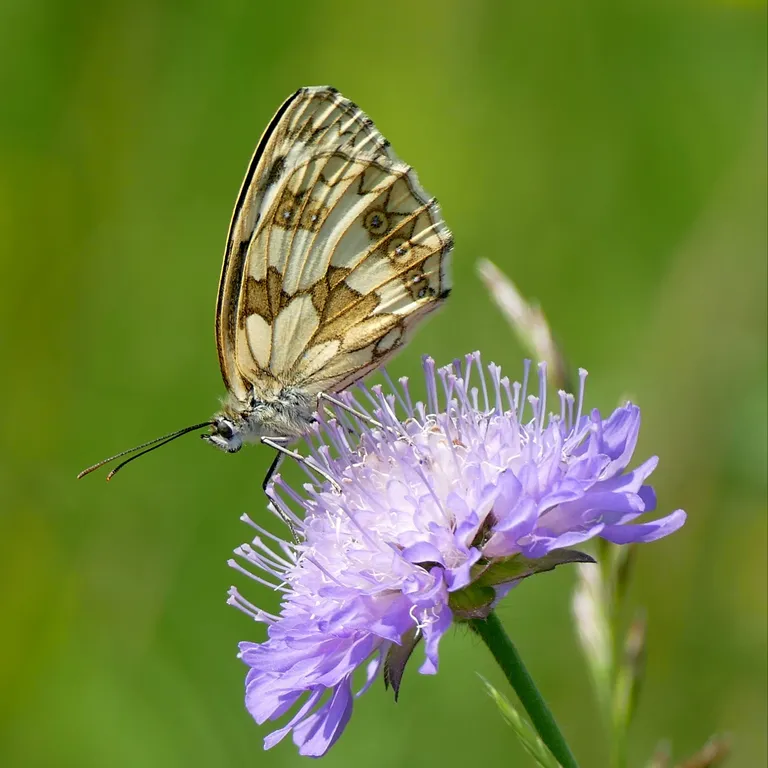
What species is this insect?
Melanargia galathea
